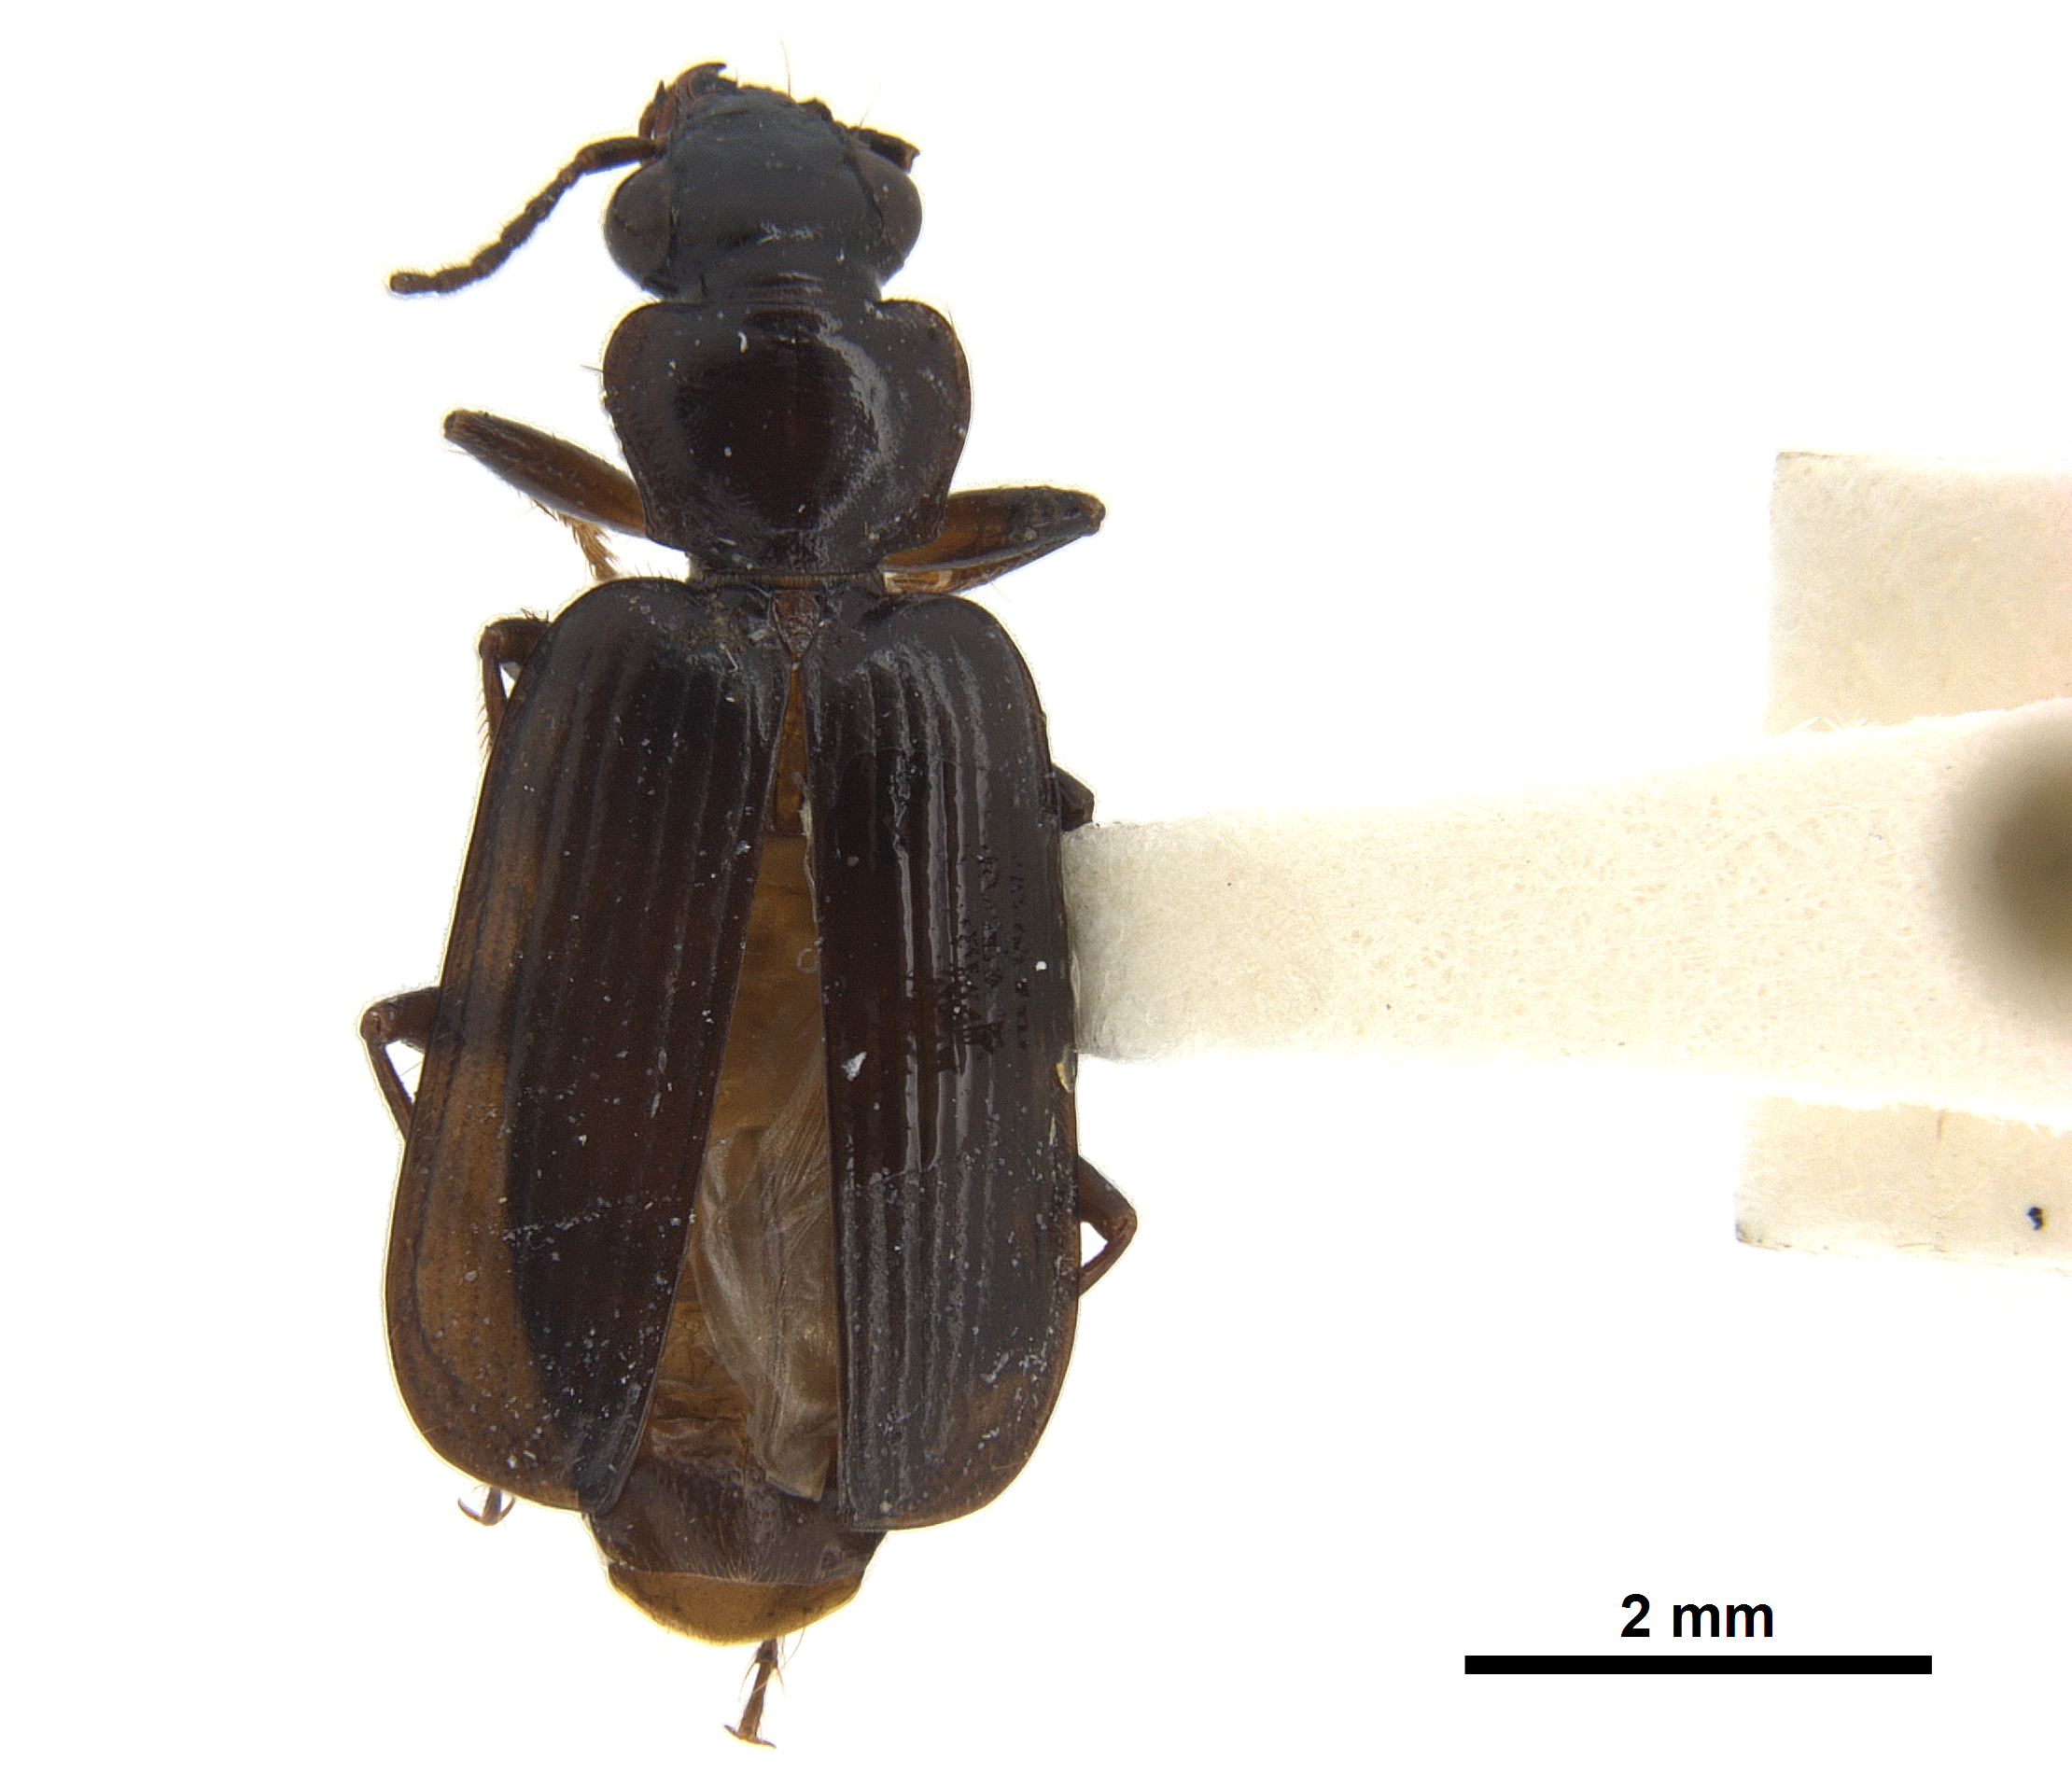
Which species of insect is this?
Celaenephes parallelus
